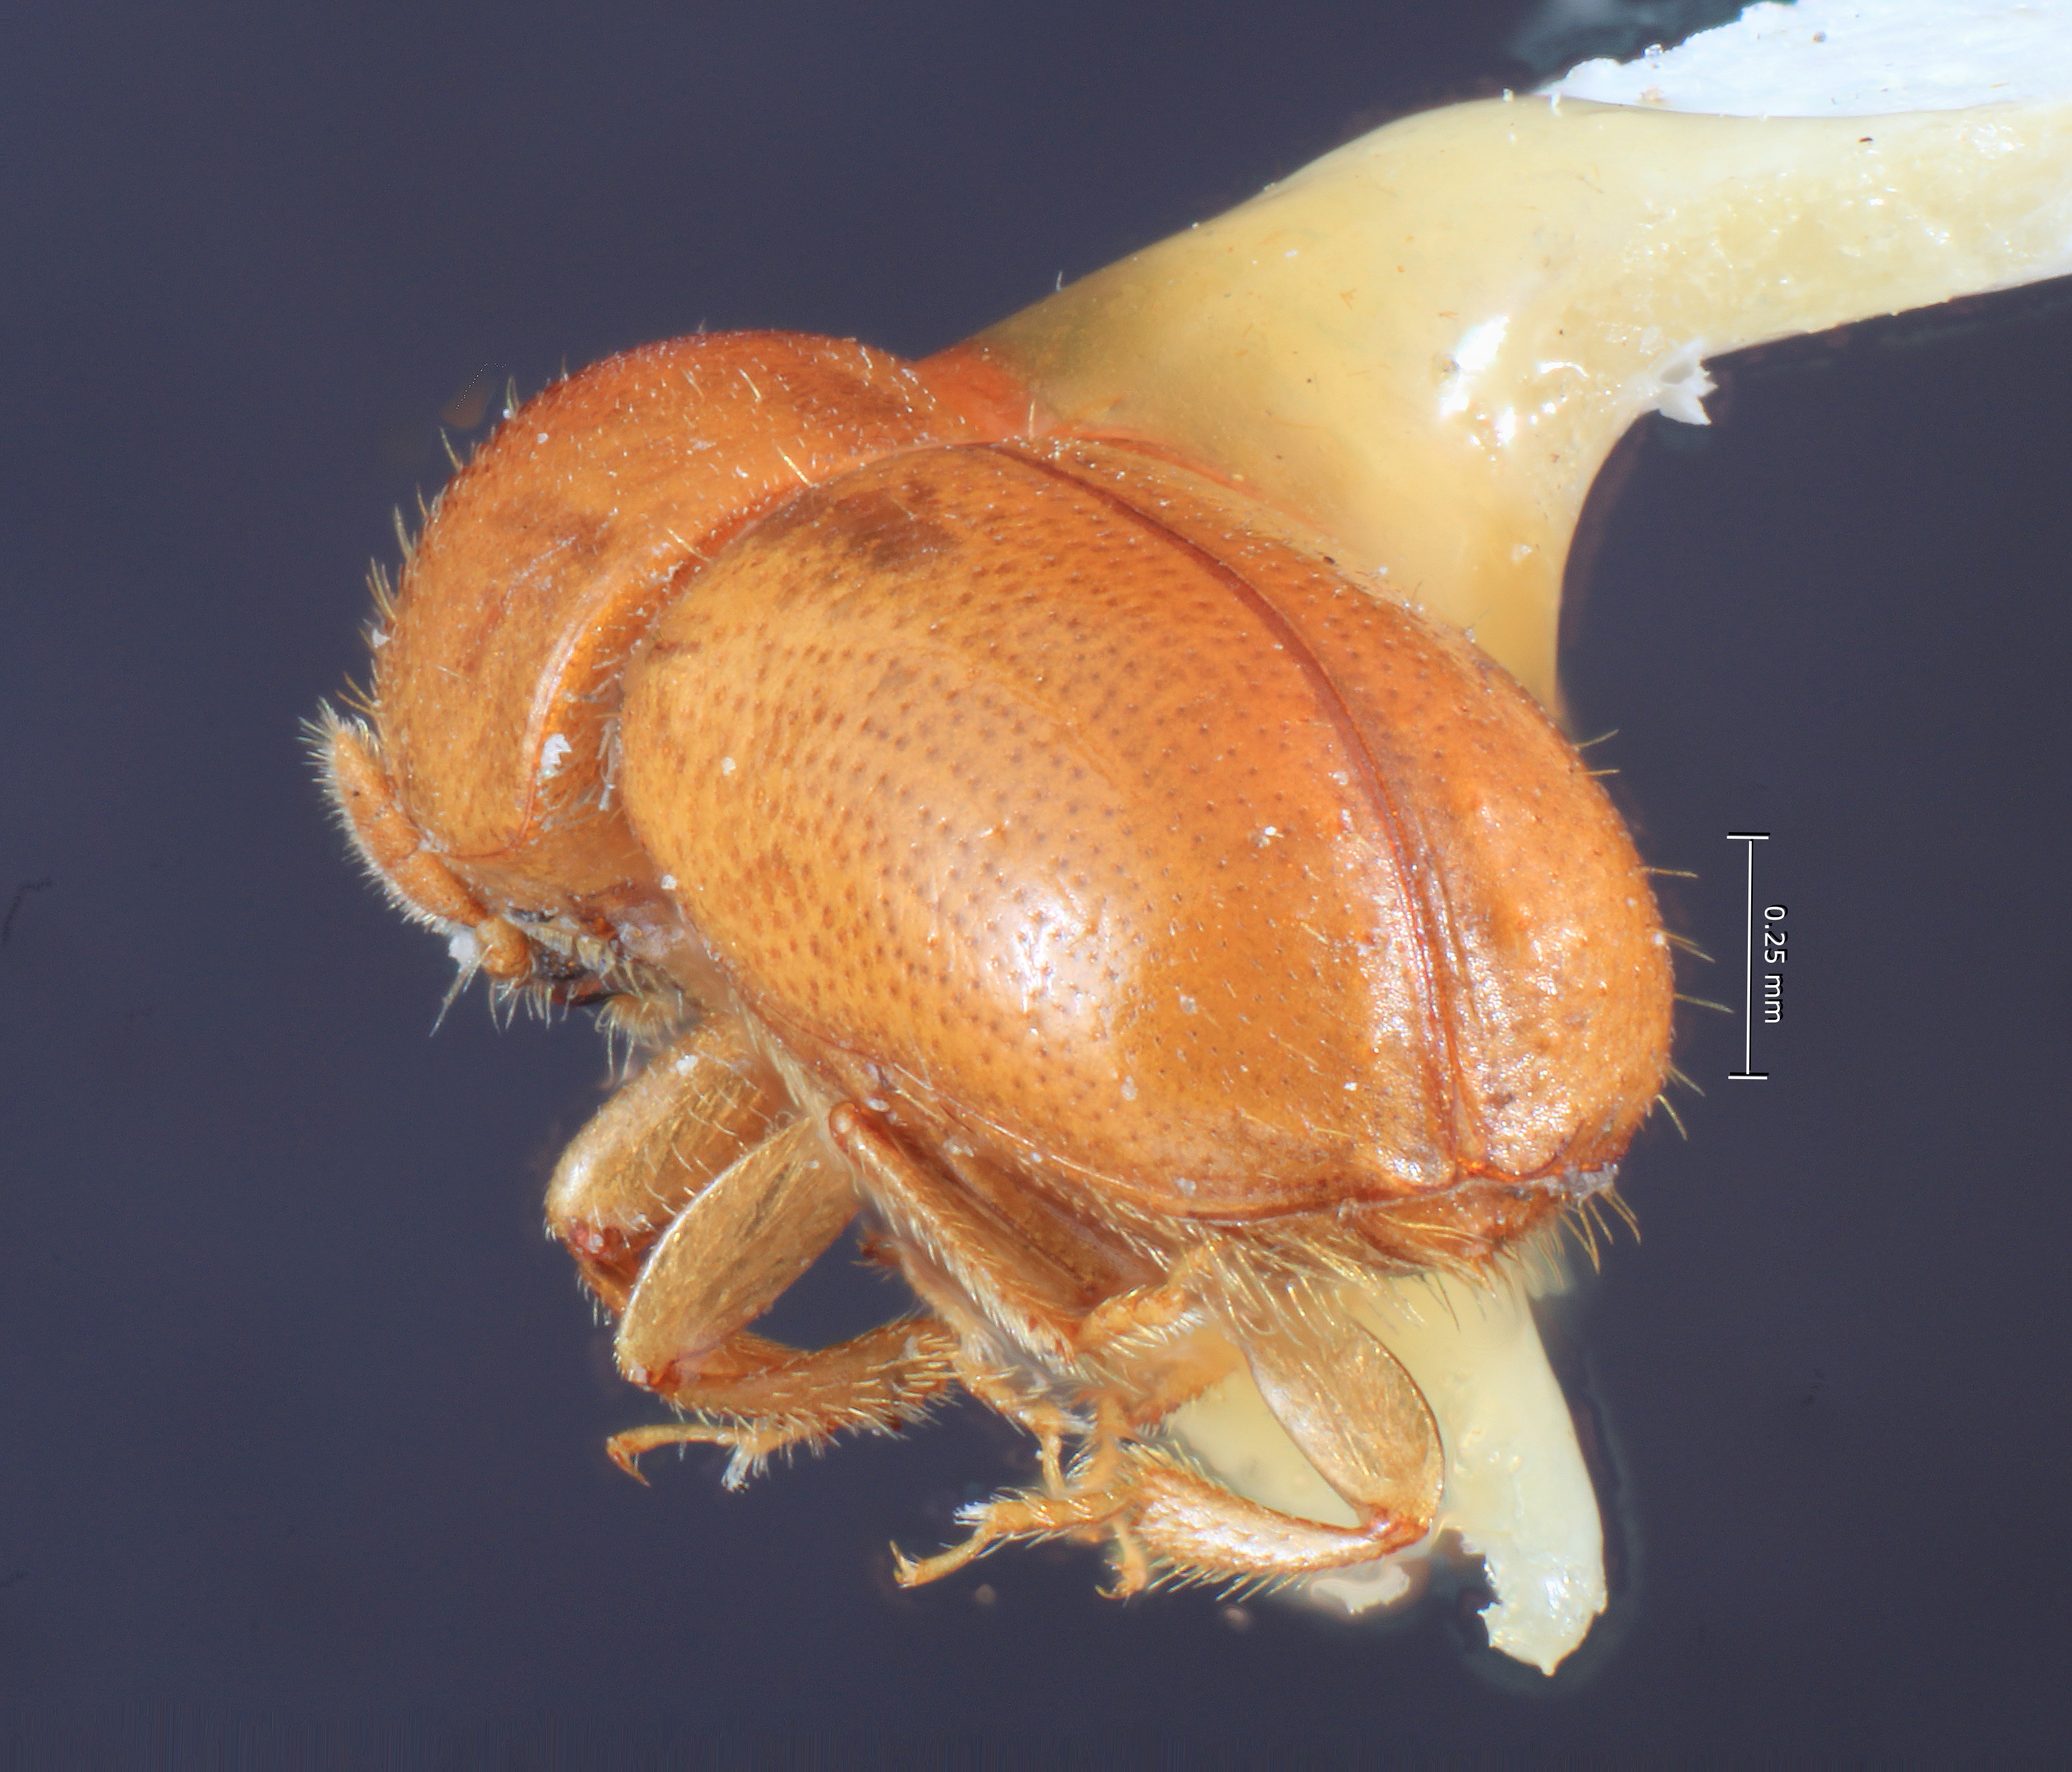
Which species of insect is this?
Corthylocurus cincinnatus
